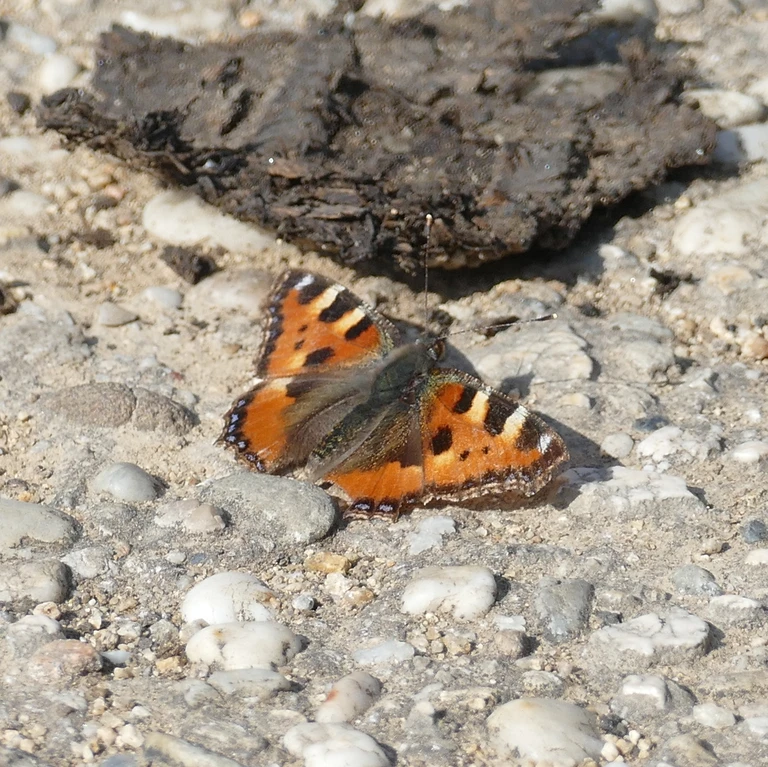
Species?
Aglais urticae
